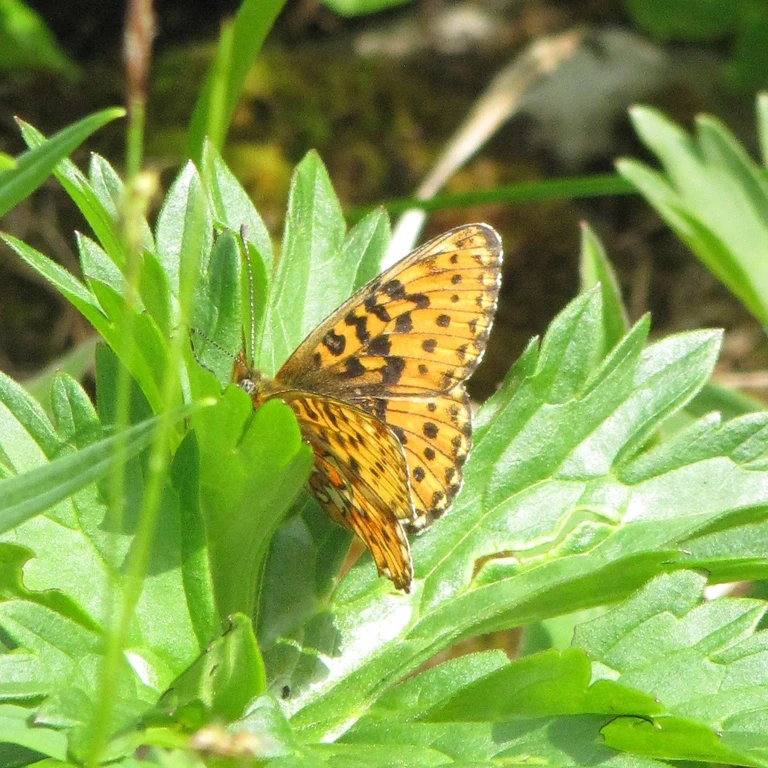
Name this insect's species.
Boloria euphrosyne (also Clossiana euphrosyne)
